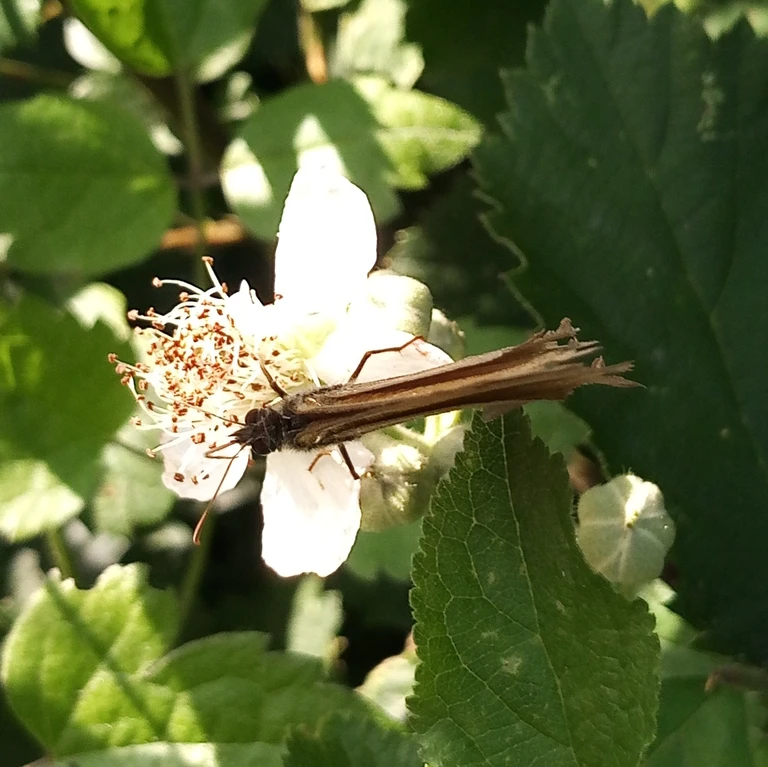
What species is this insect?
Maniola jurtina
